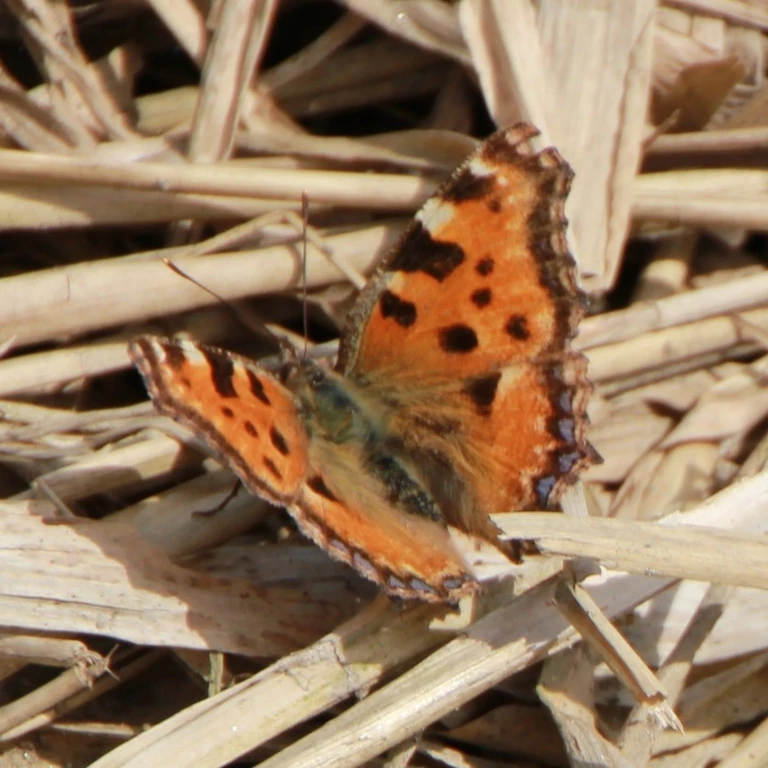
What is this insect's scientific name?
Nymphalis polychloros
